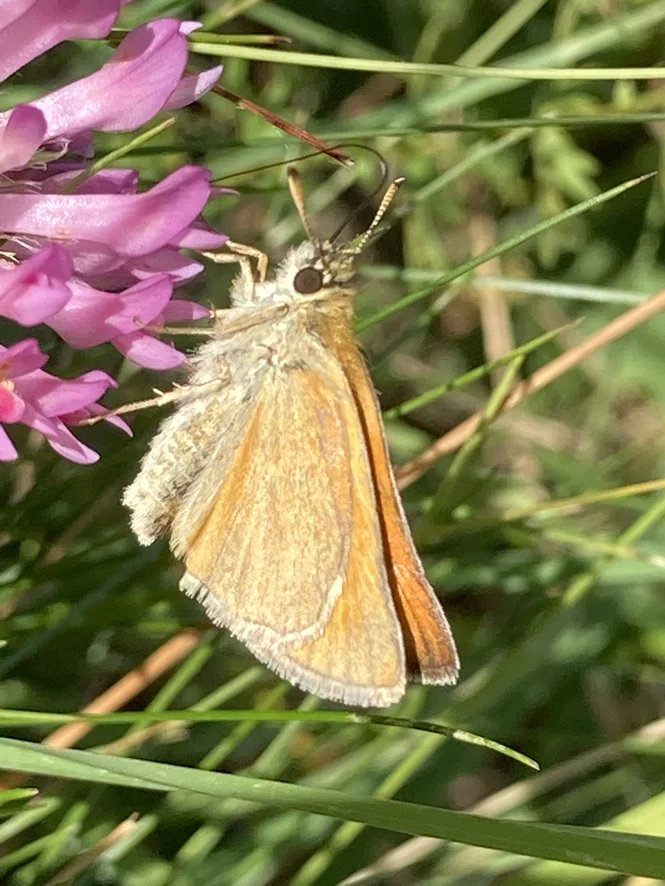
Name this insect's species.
Thymelicus sylvestris
